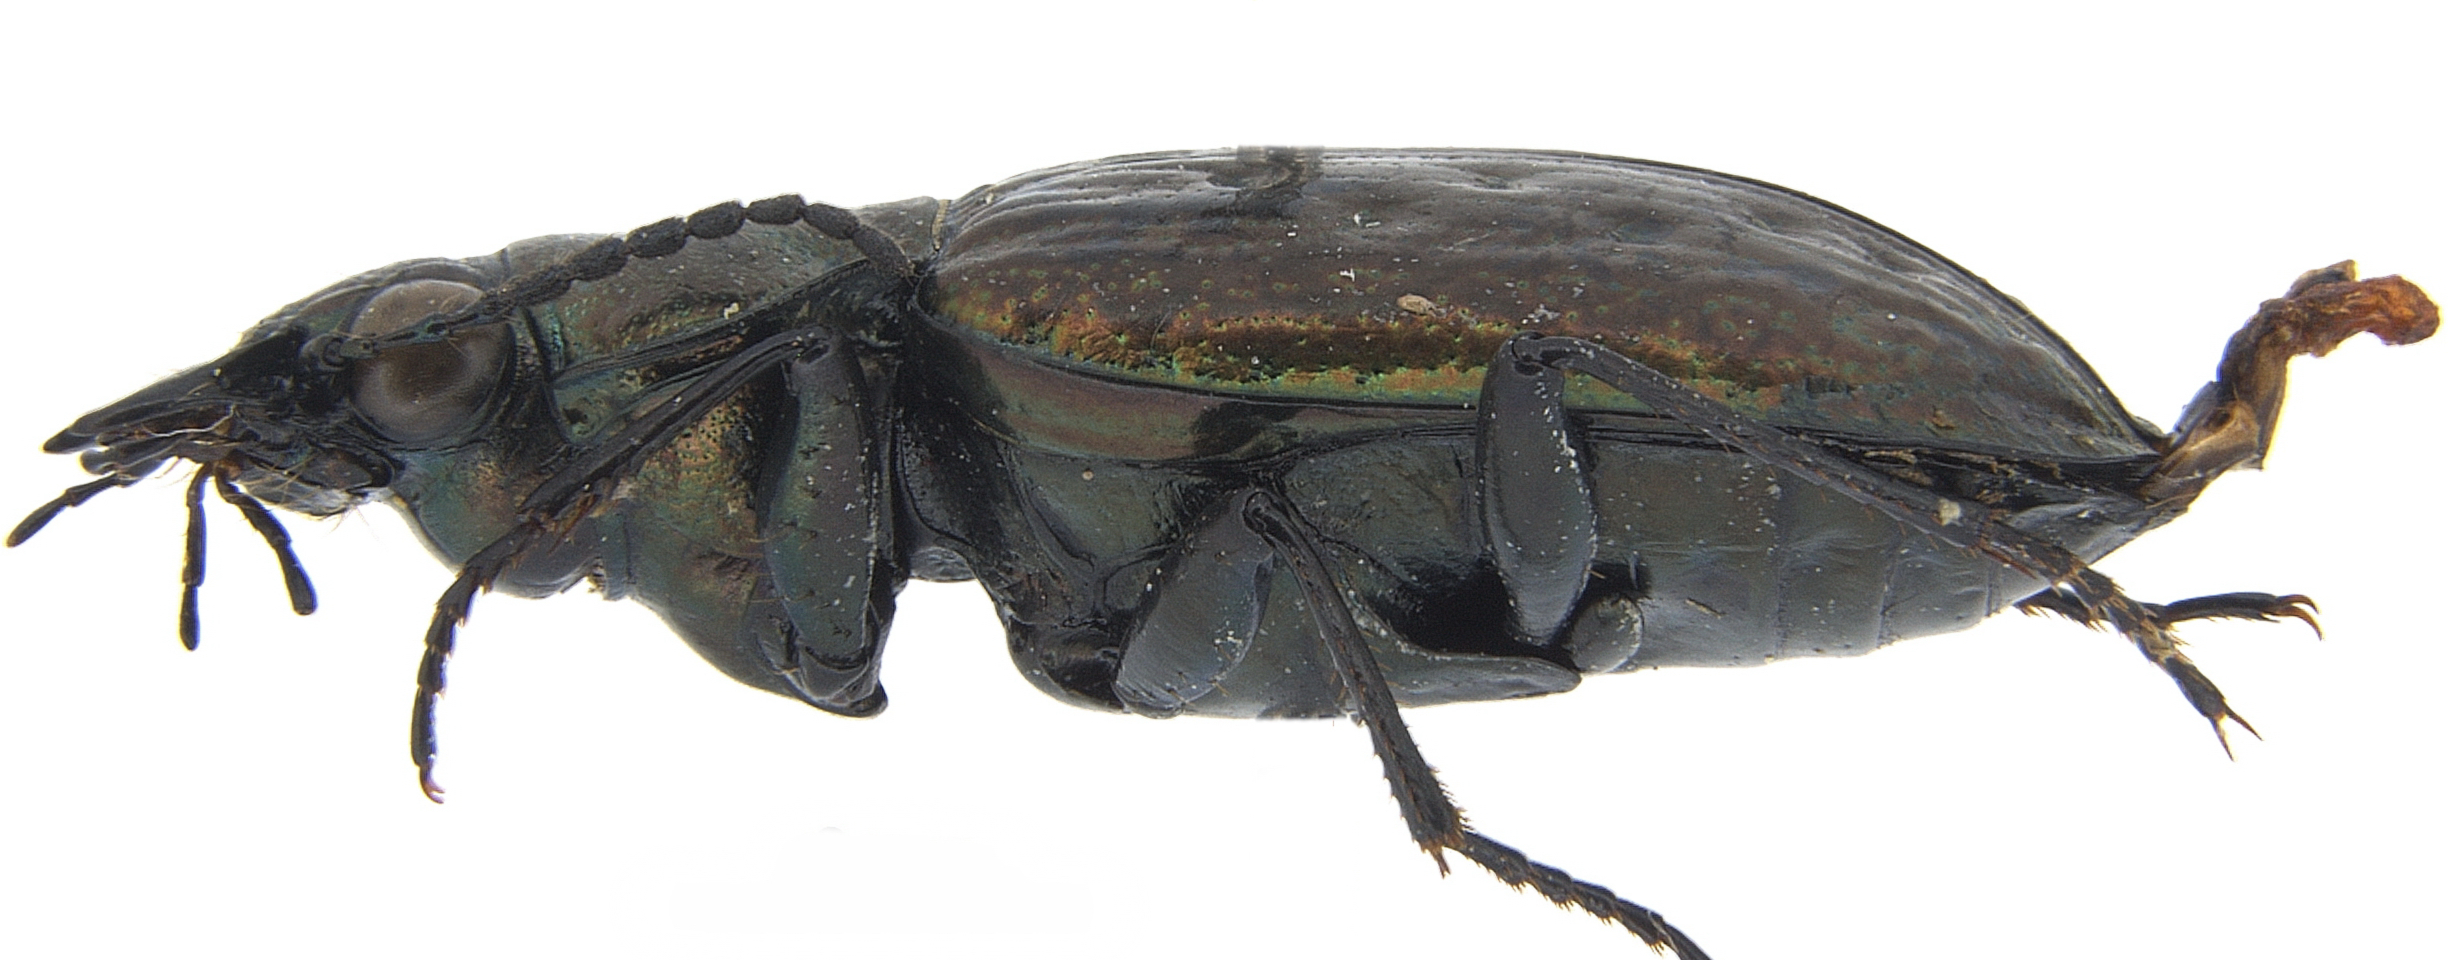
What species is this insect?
Blethisa multipunctata
